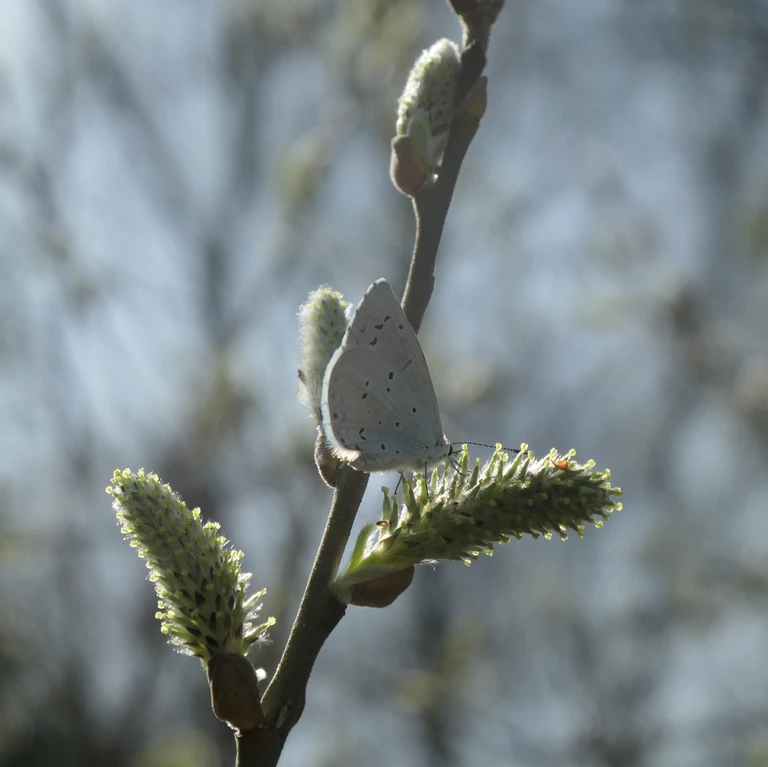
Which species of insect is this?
Celastrina argiolus
